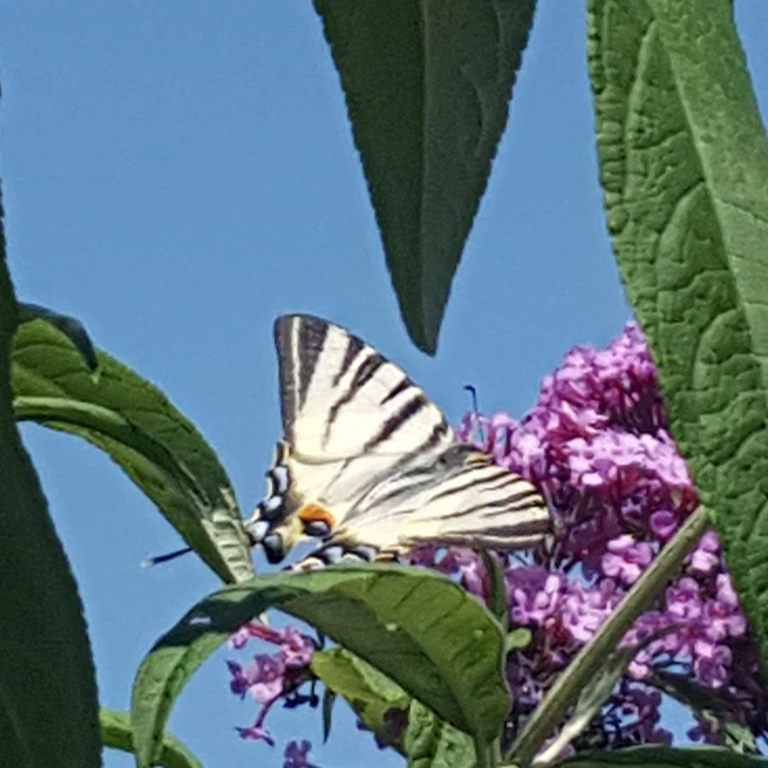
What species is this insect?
Iphiclides podalirius
